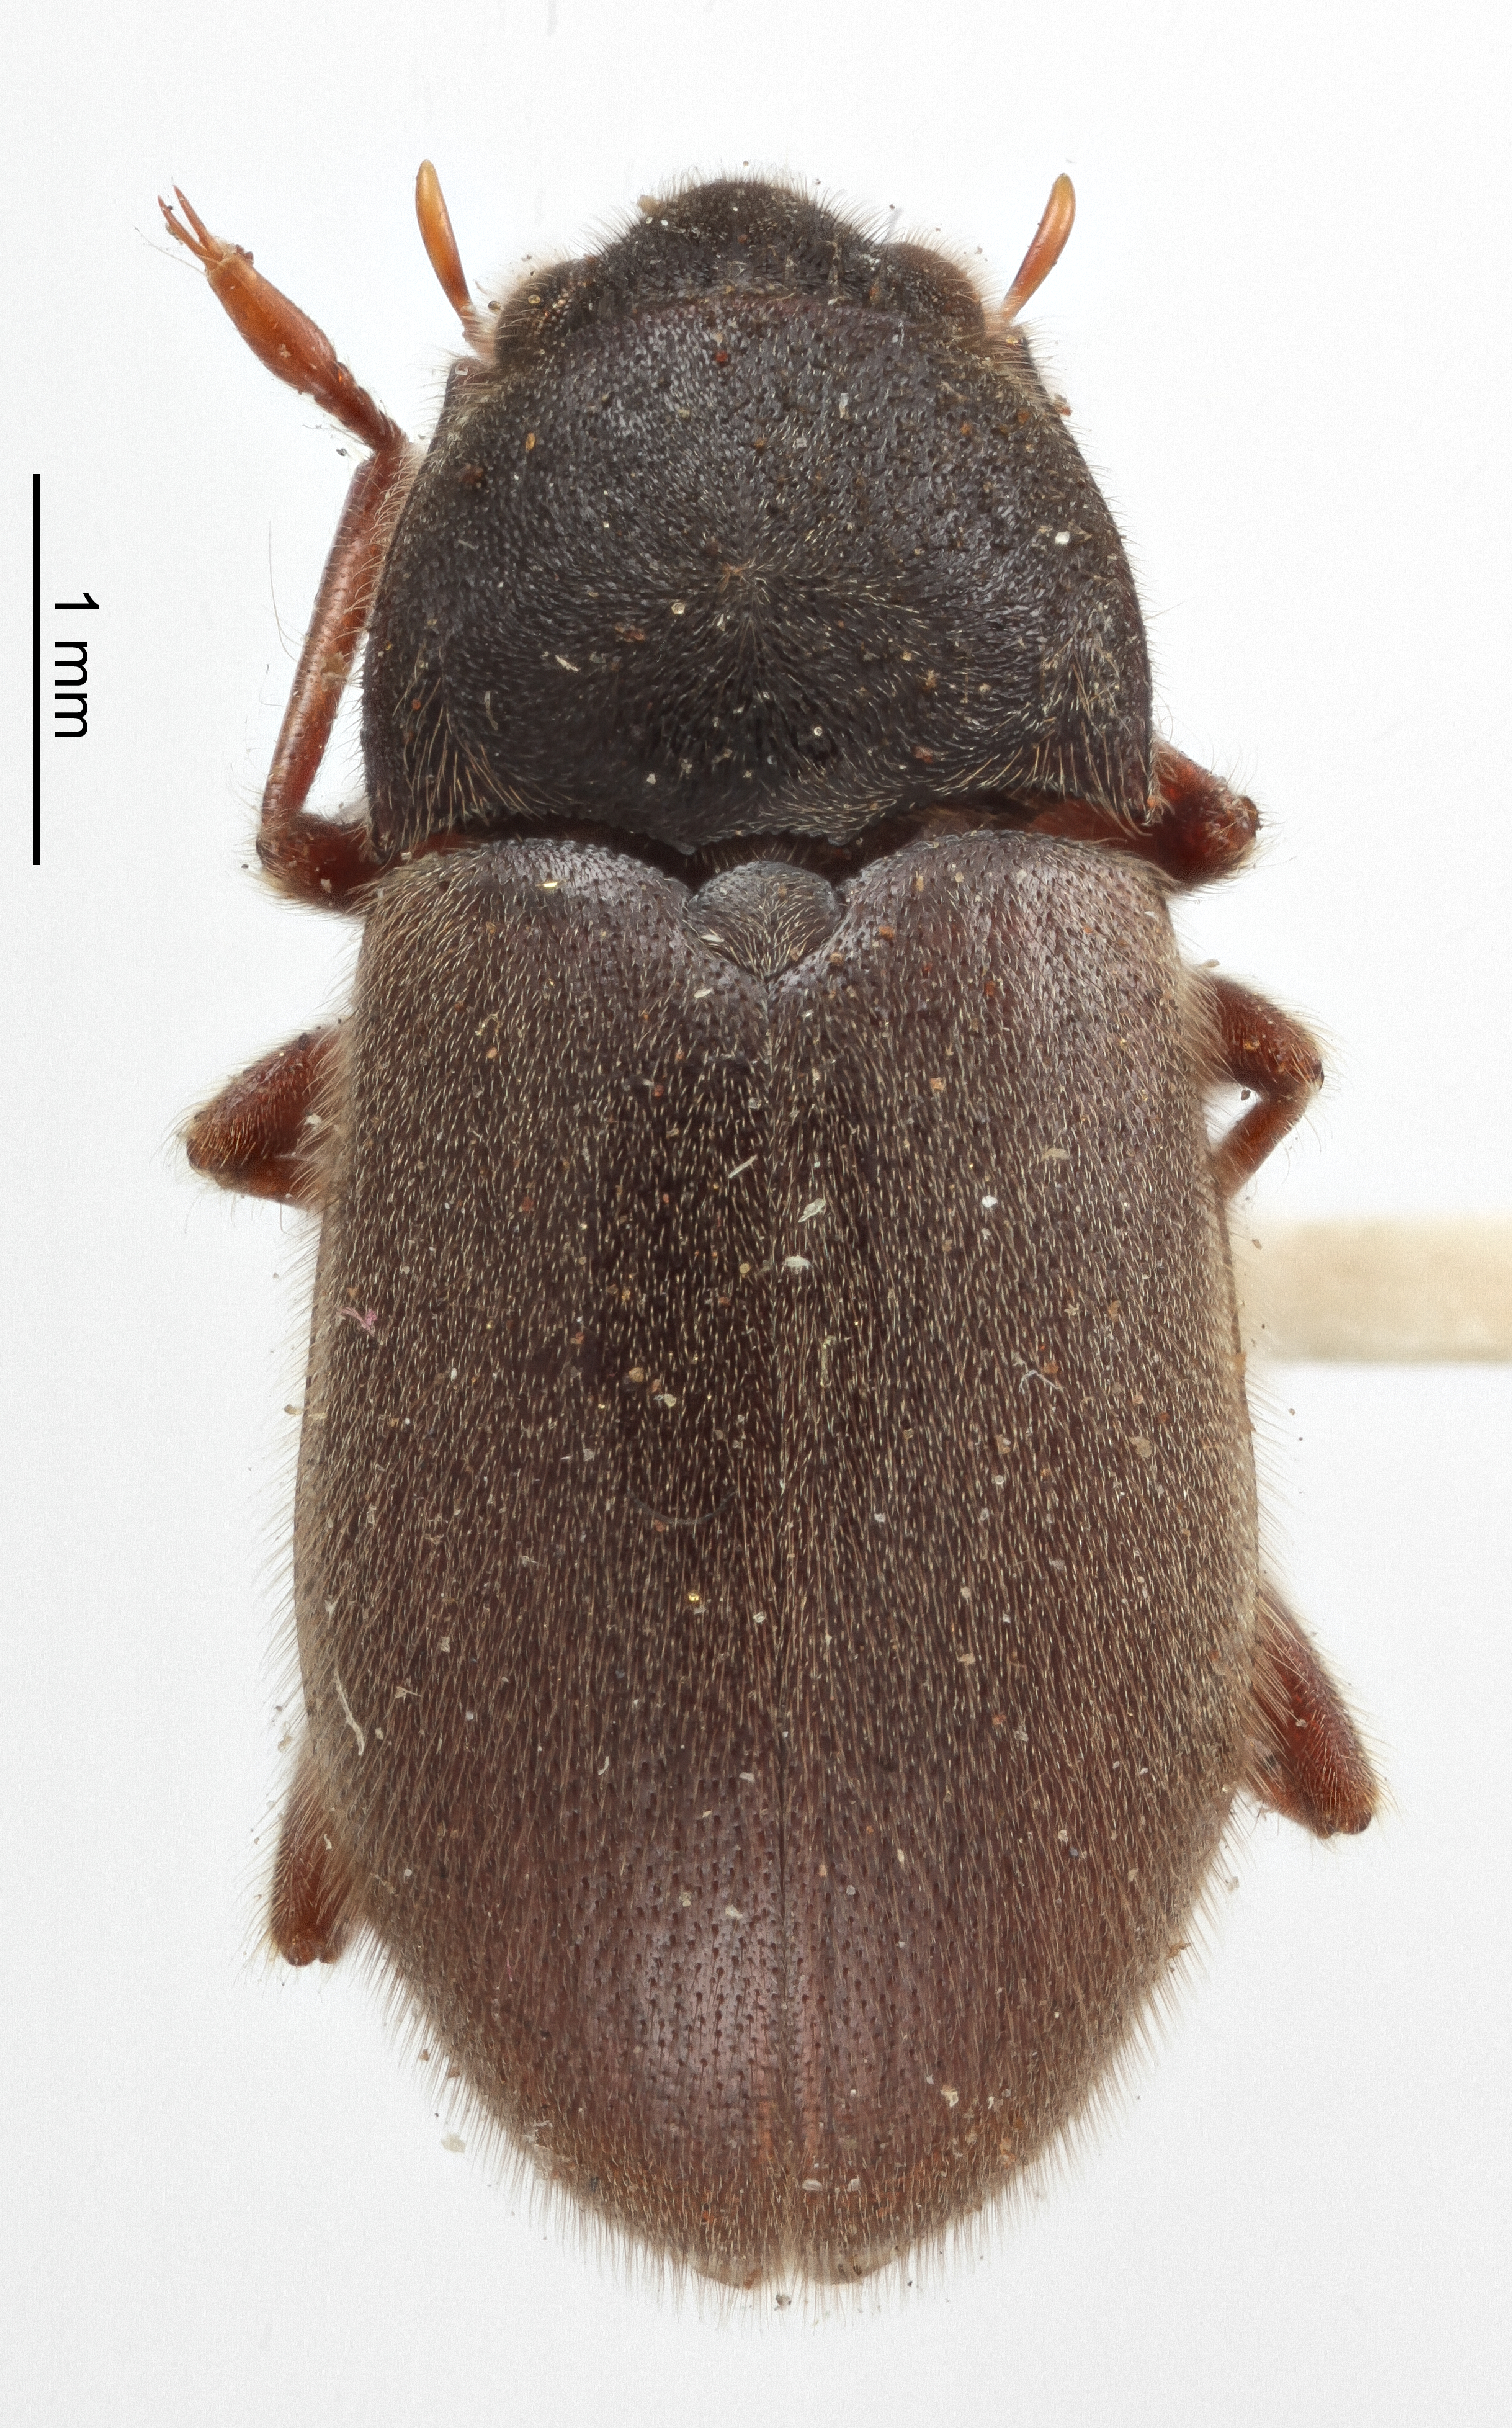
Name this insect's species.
Oberonus obesus
